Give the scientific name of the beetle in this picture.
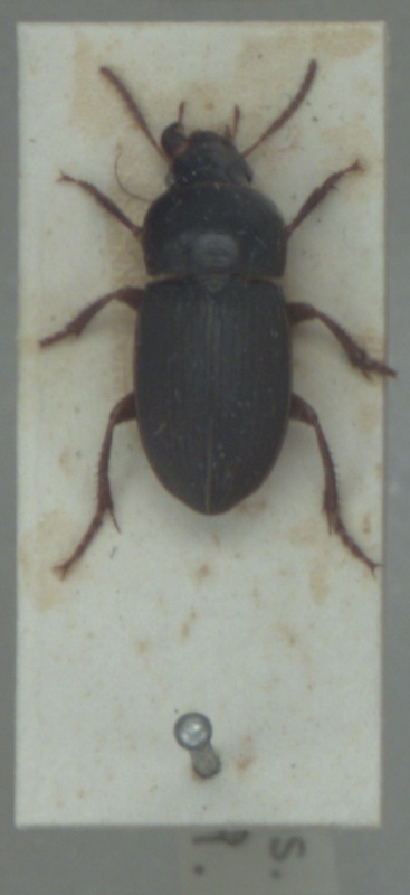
Harpalus tardus
